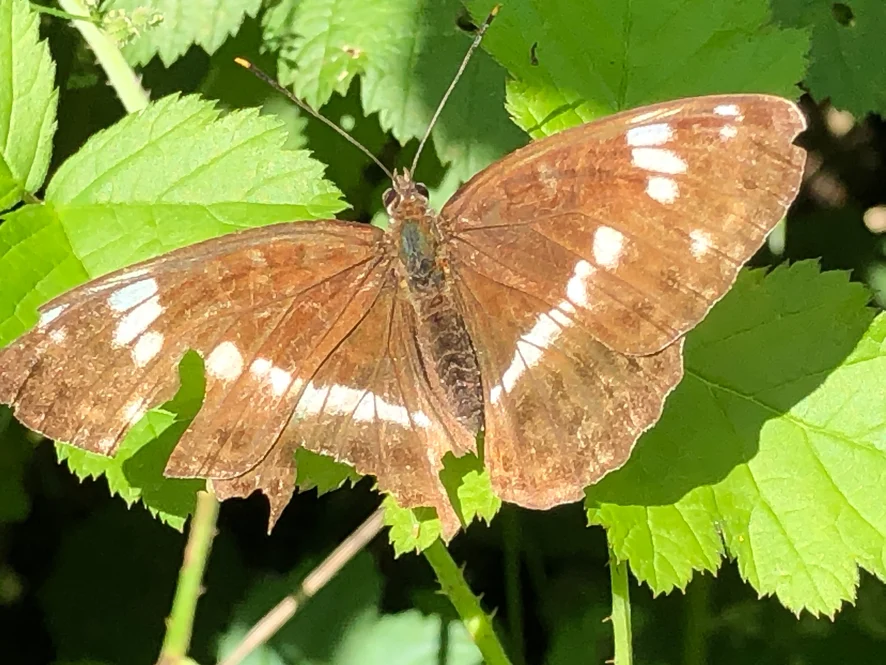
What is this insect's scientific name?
Limenitis camilla (also Ladoga camilla)
